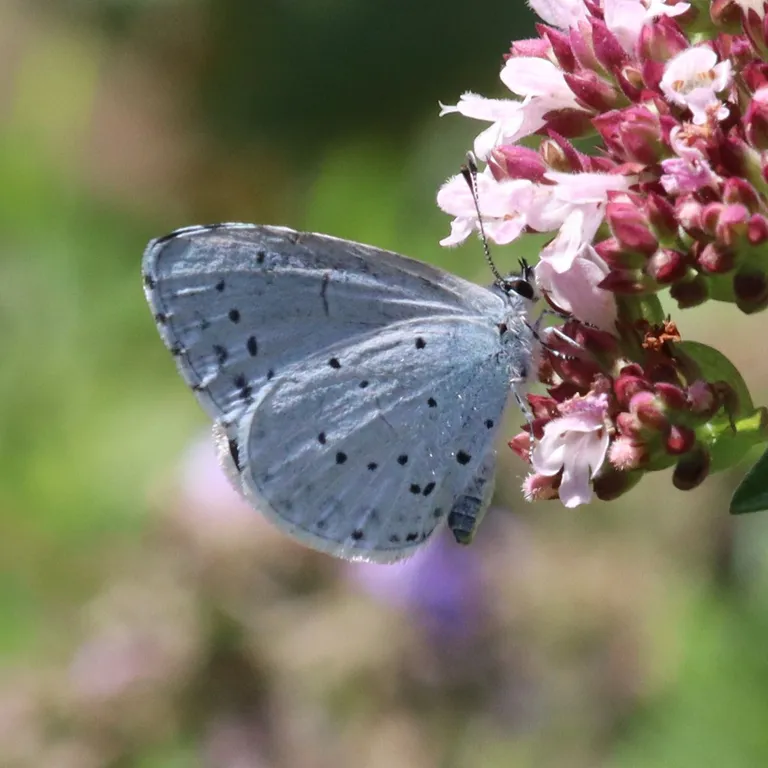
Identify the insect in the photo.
Celastrina argiolus
